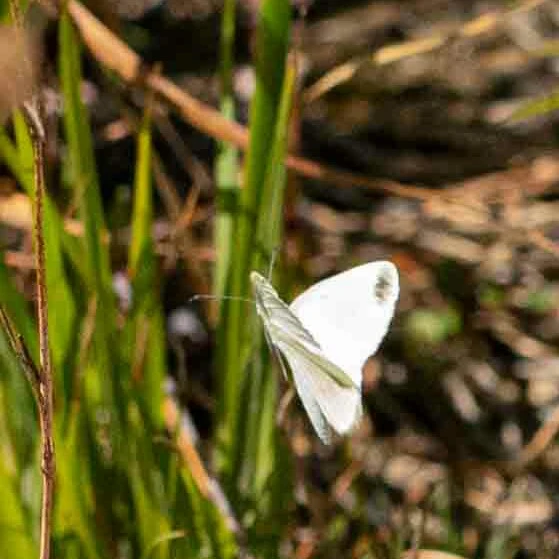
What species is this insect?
Leptidea sinapis/juvernica
